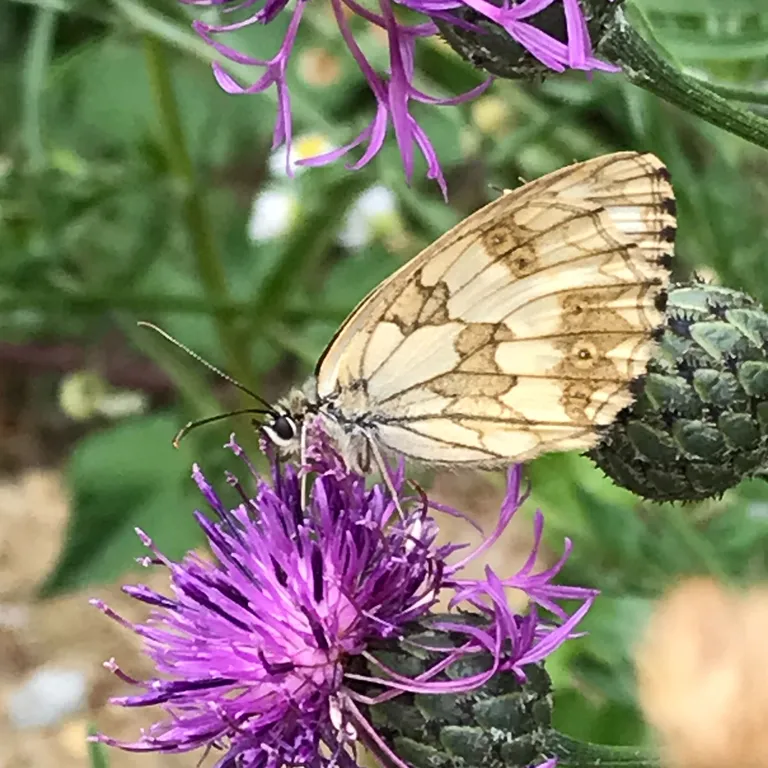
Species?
Melanargia galathea
